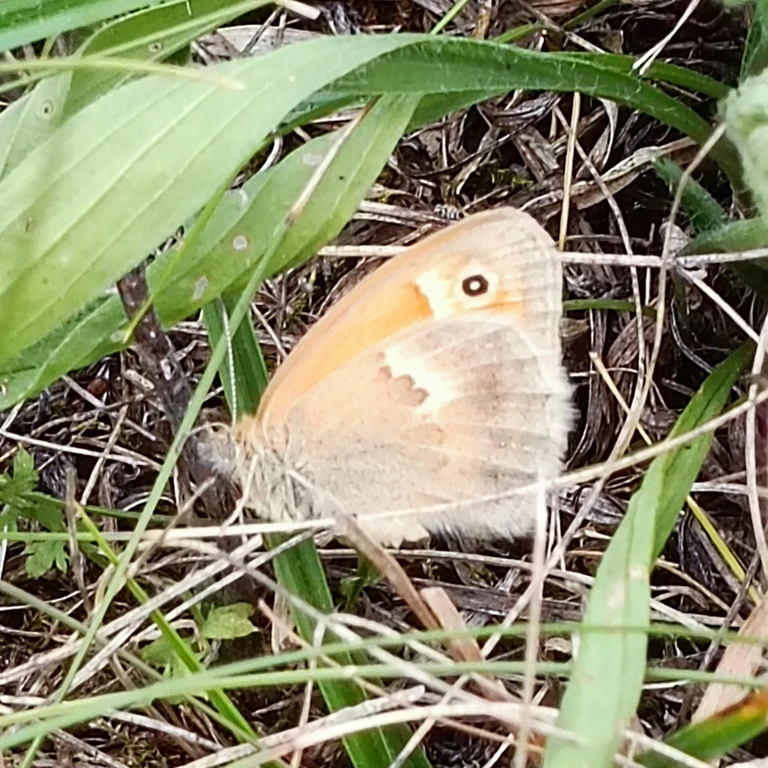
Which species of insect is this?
Coenonympha pamphilus
